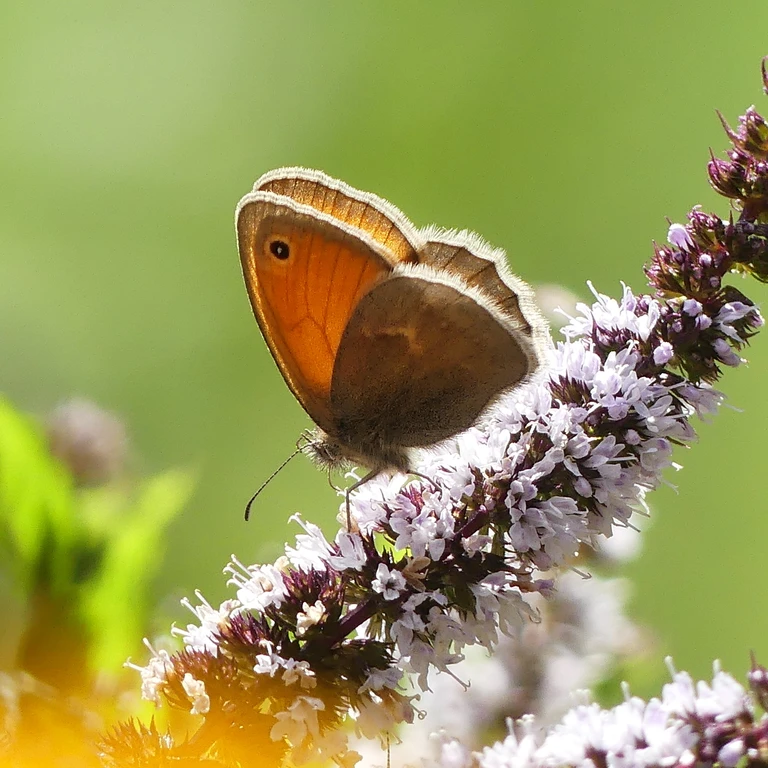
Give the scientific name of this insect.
Coenonympha pamphilus
